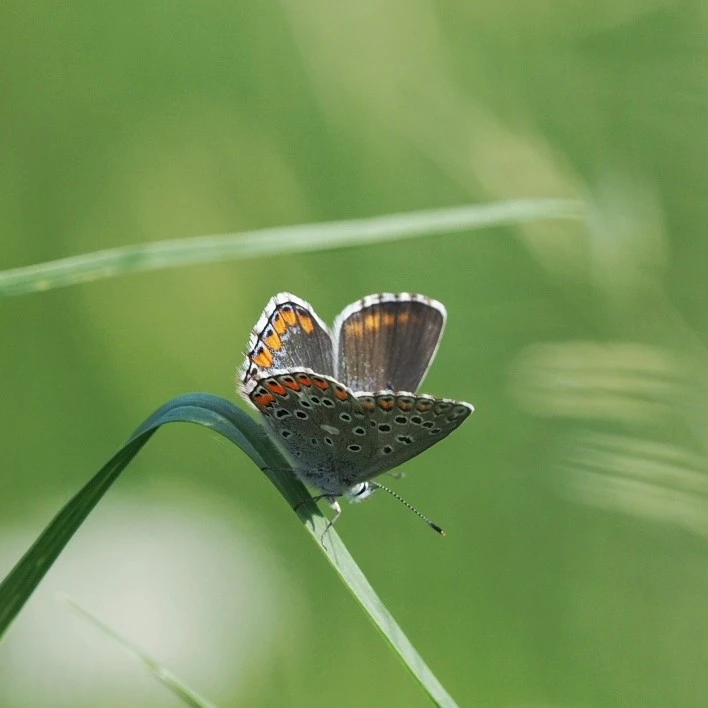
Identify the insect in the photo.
Lysandra bellargus
